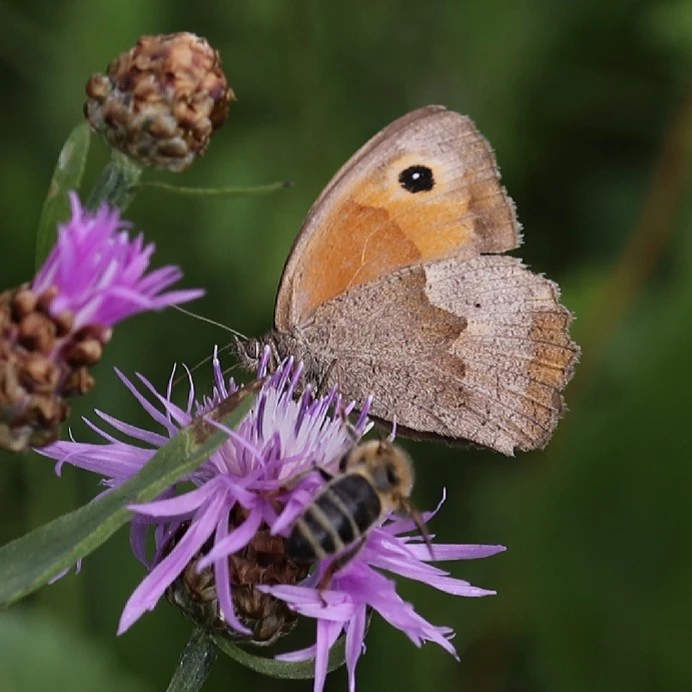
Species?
Maniola jurtina
